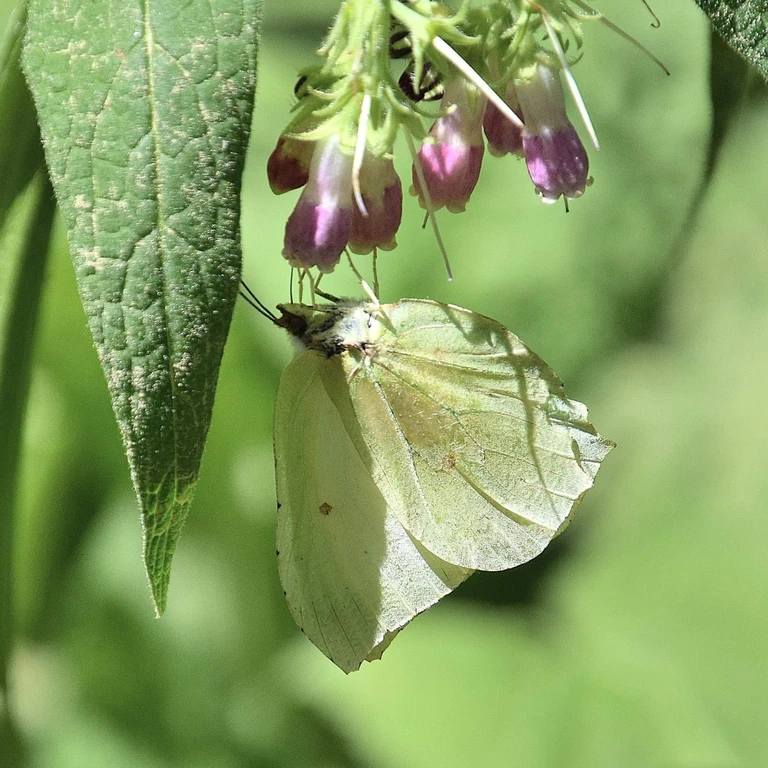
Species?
Gonepteryx rhamni
